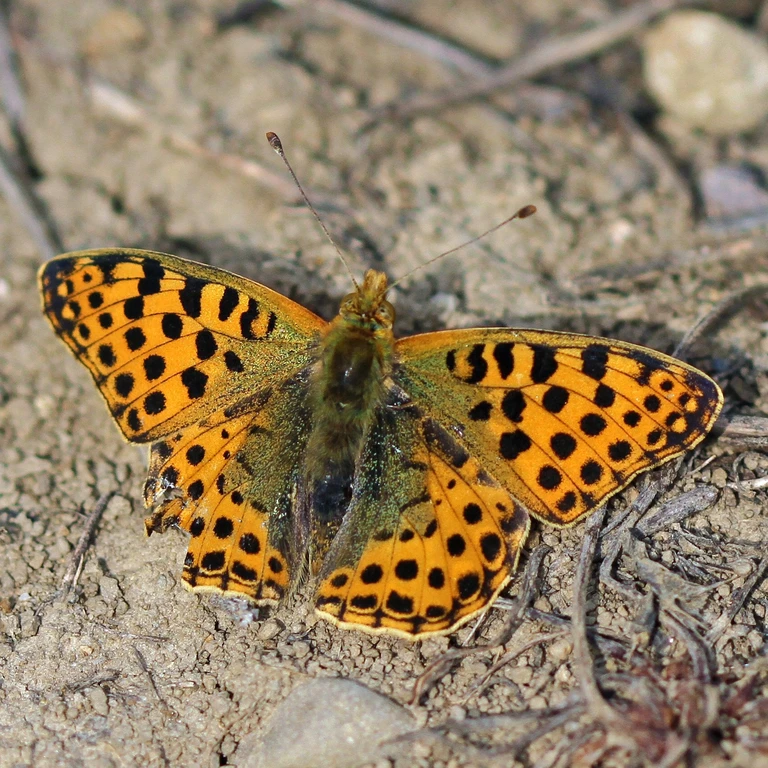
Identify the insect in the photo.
Issoria lathonia
